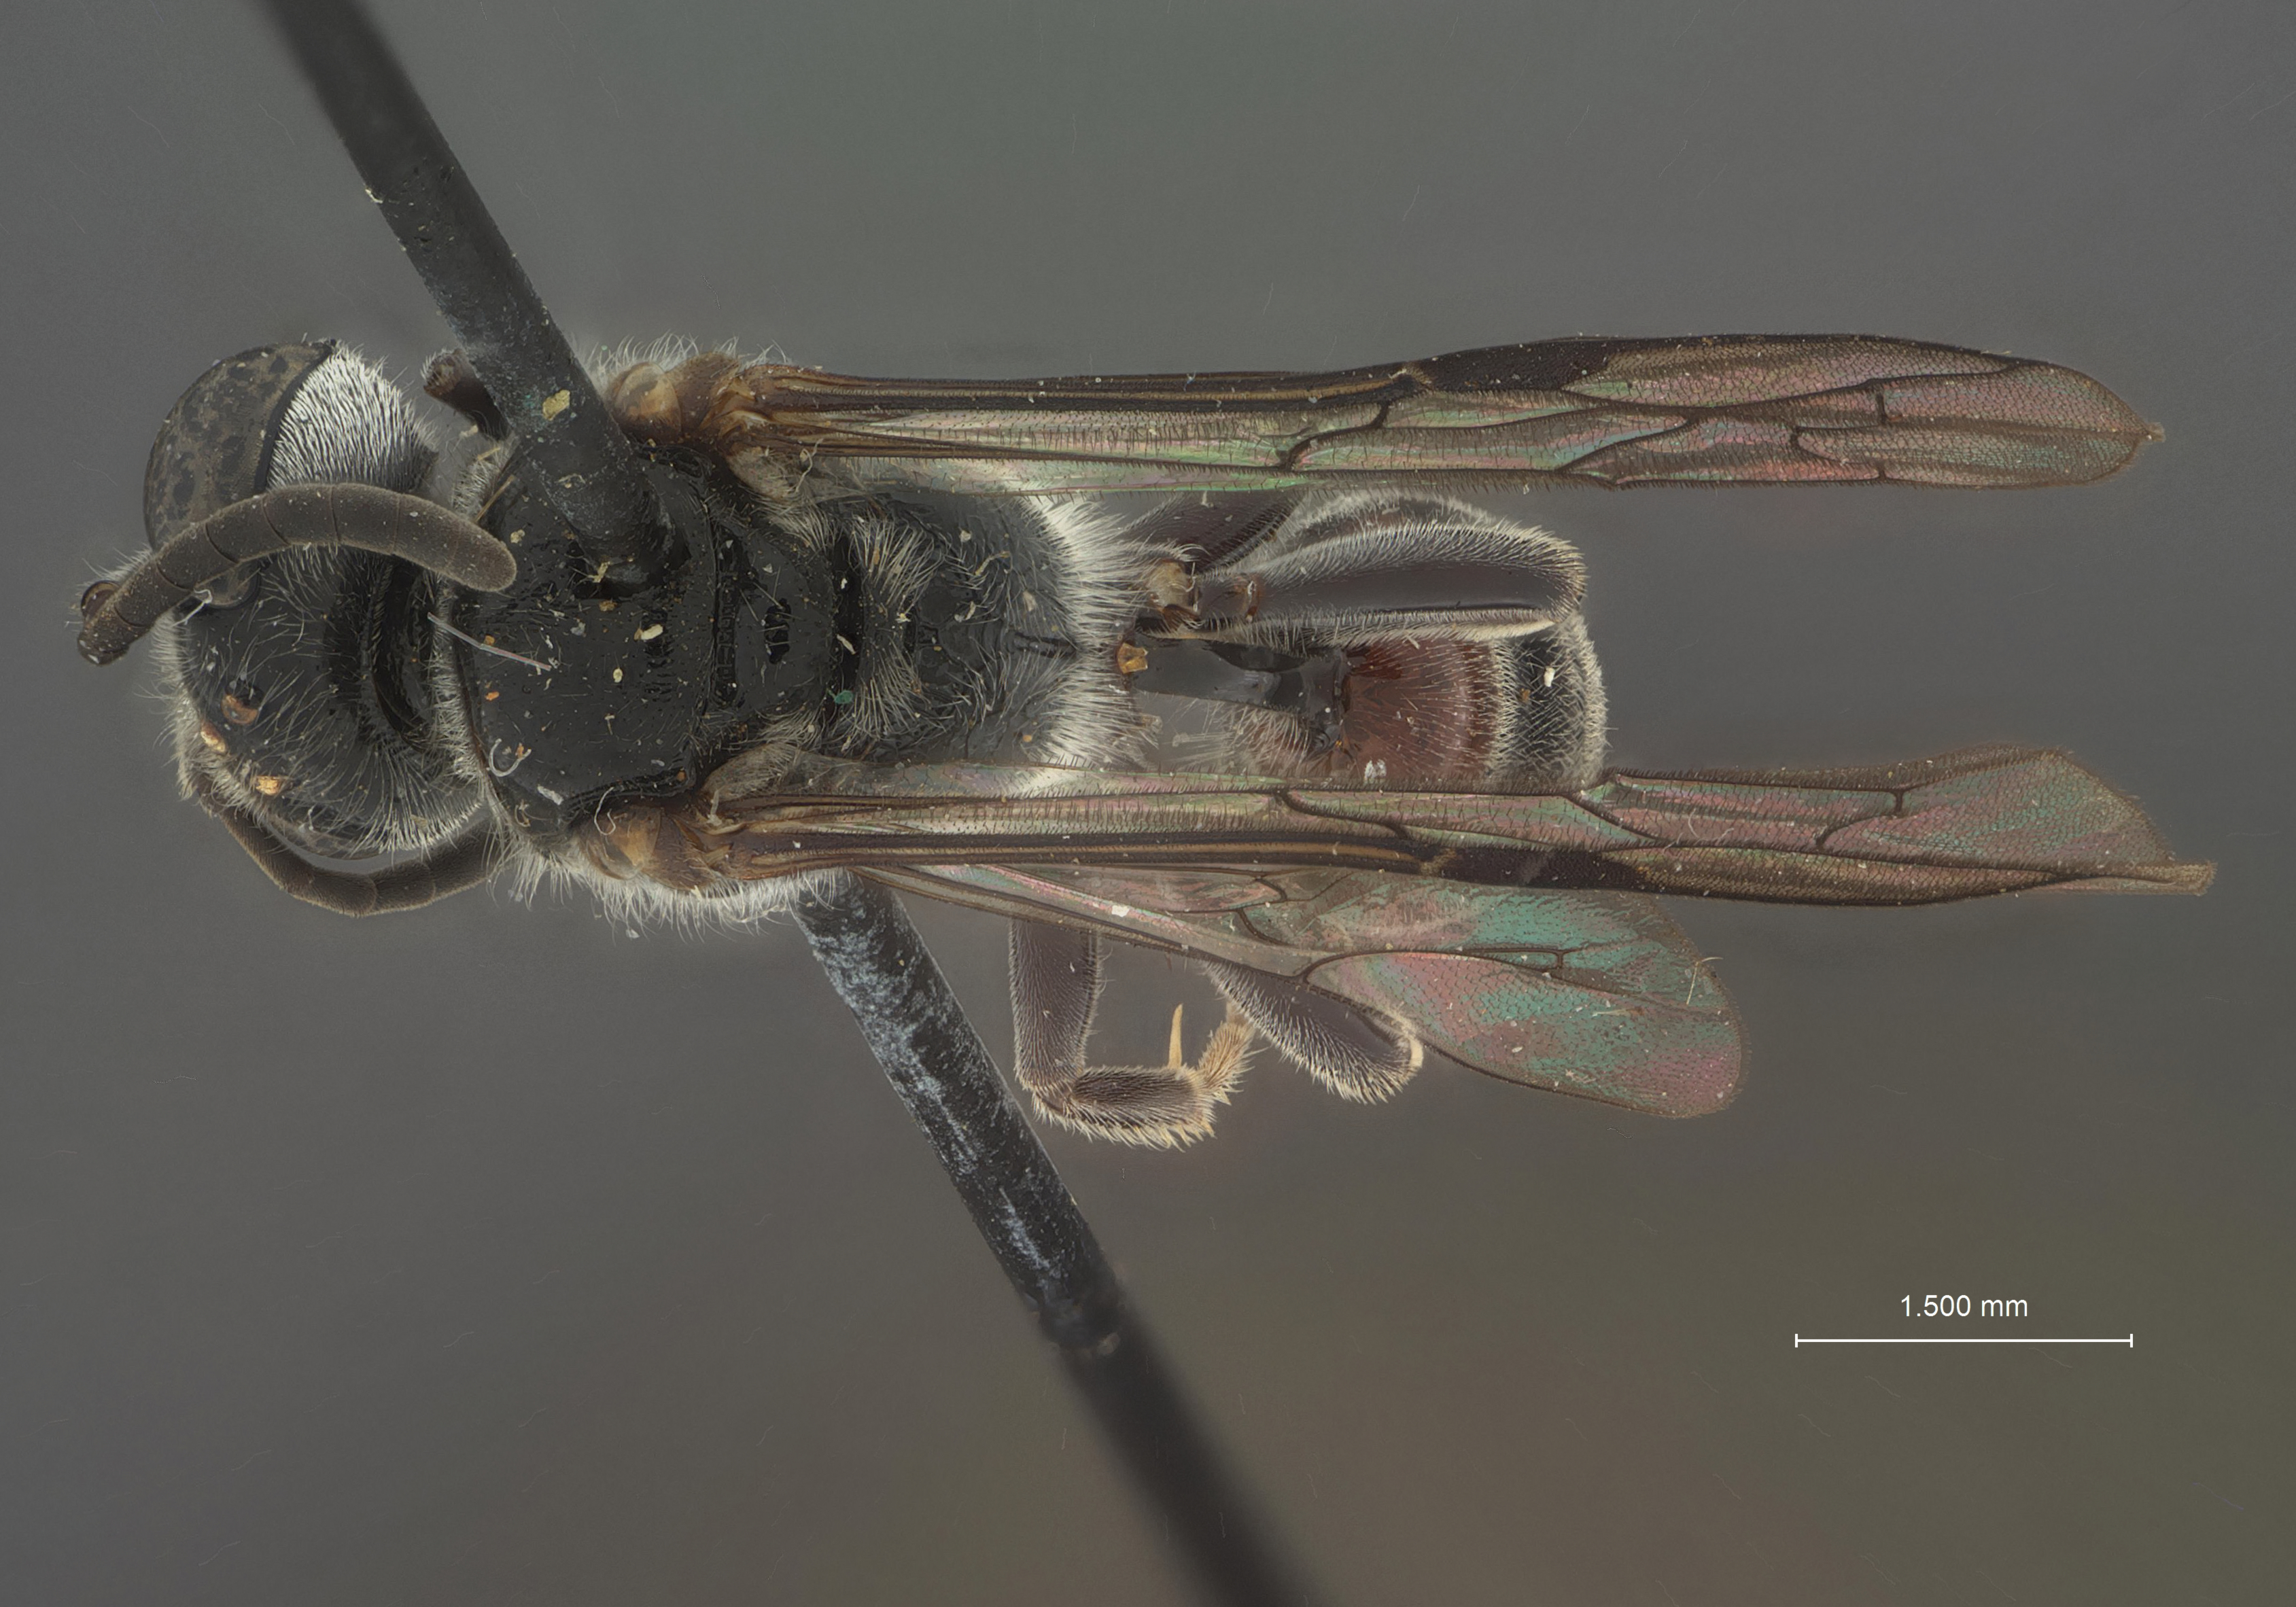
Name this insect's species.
Psen refractus
